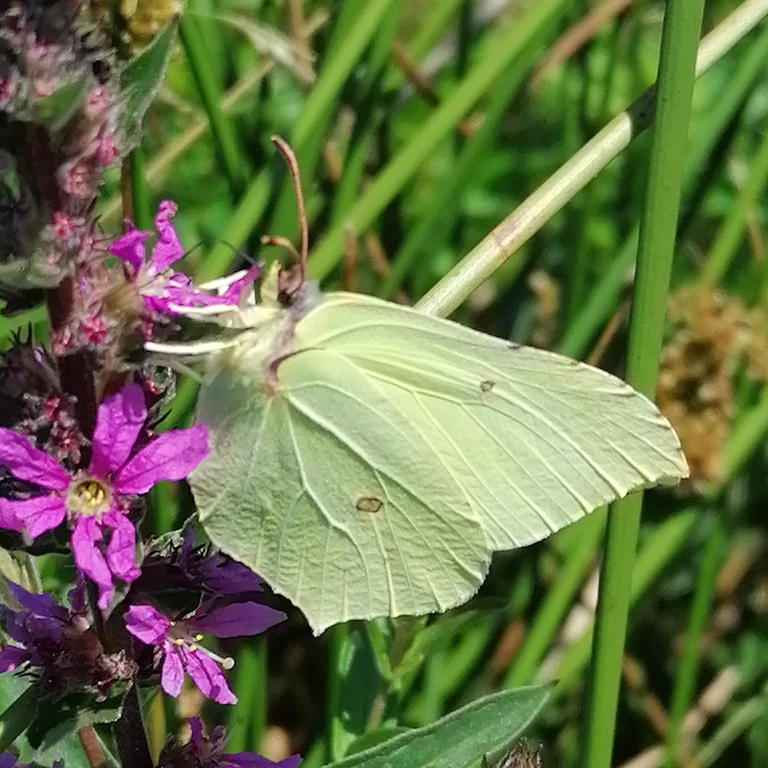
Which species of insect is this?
Gonepteryx rhamni
